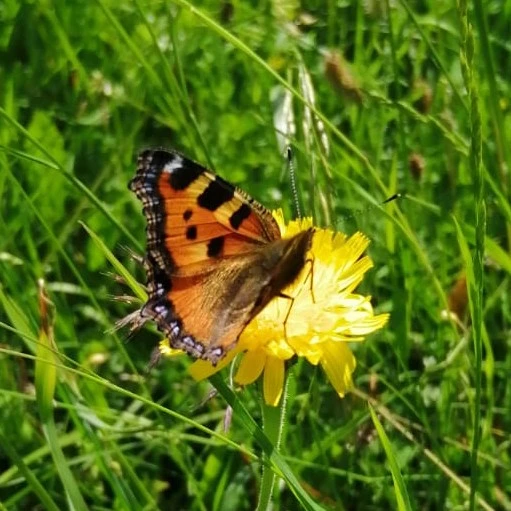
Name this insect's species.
Aglais urticae
